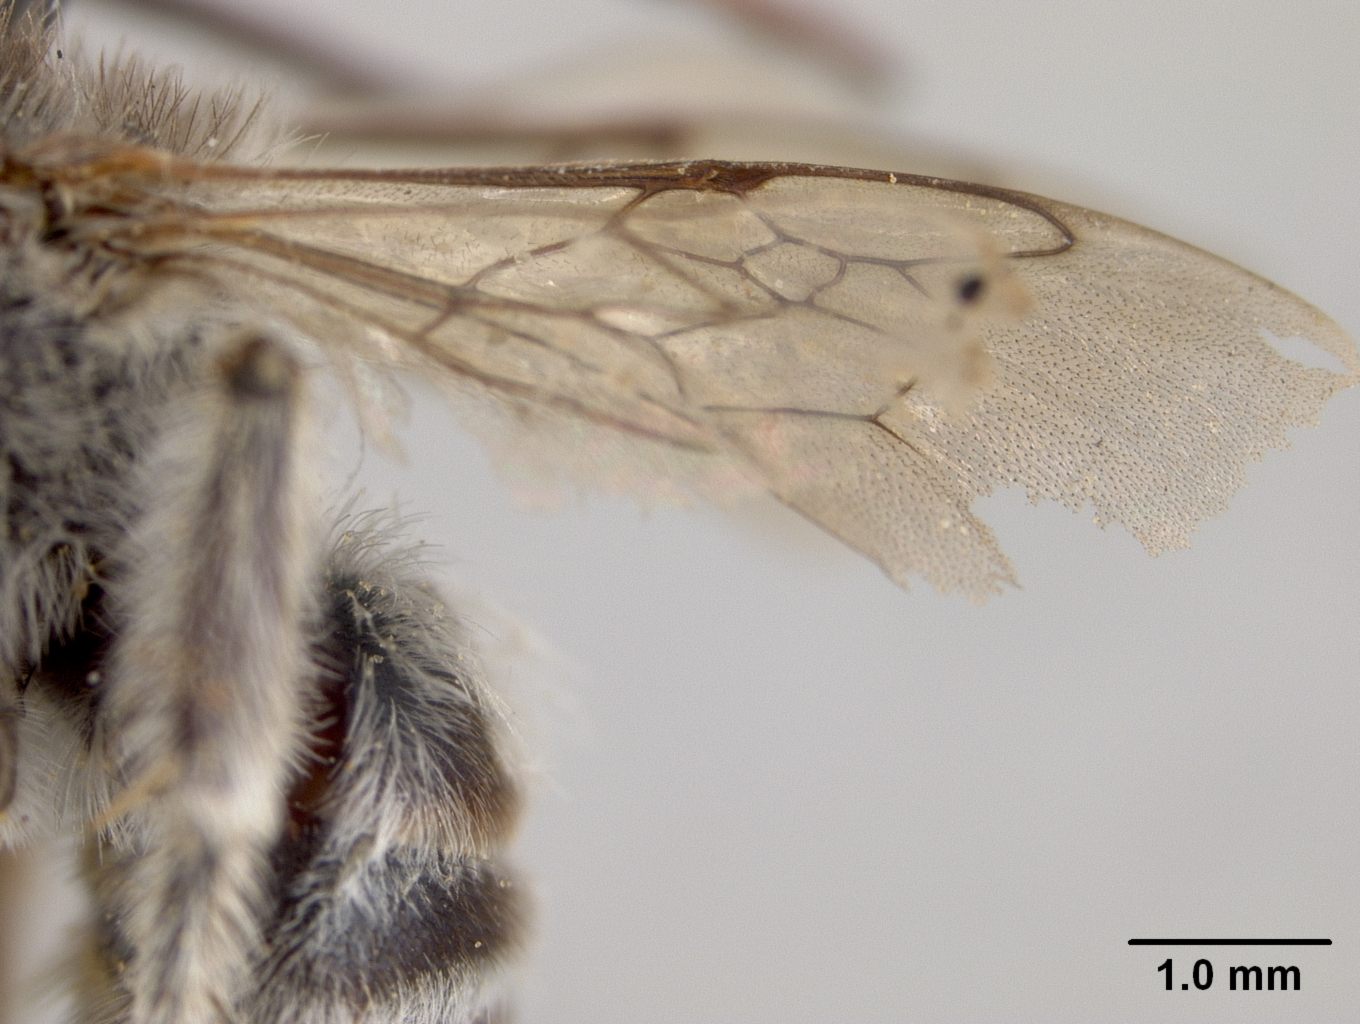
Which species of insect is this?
Melissodes pilleata
